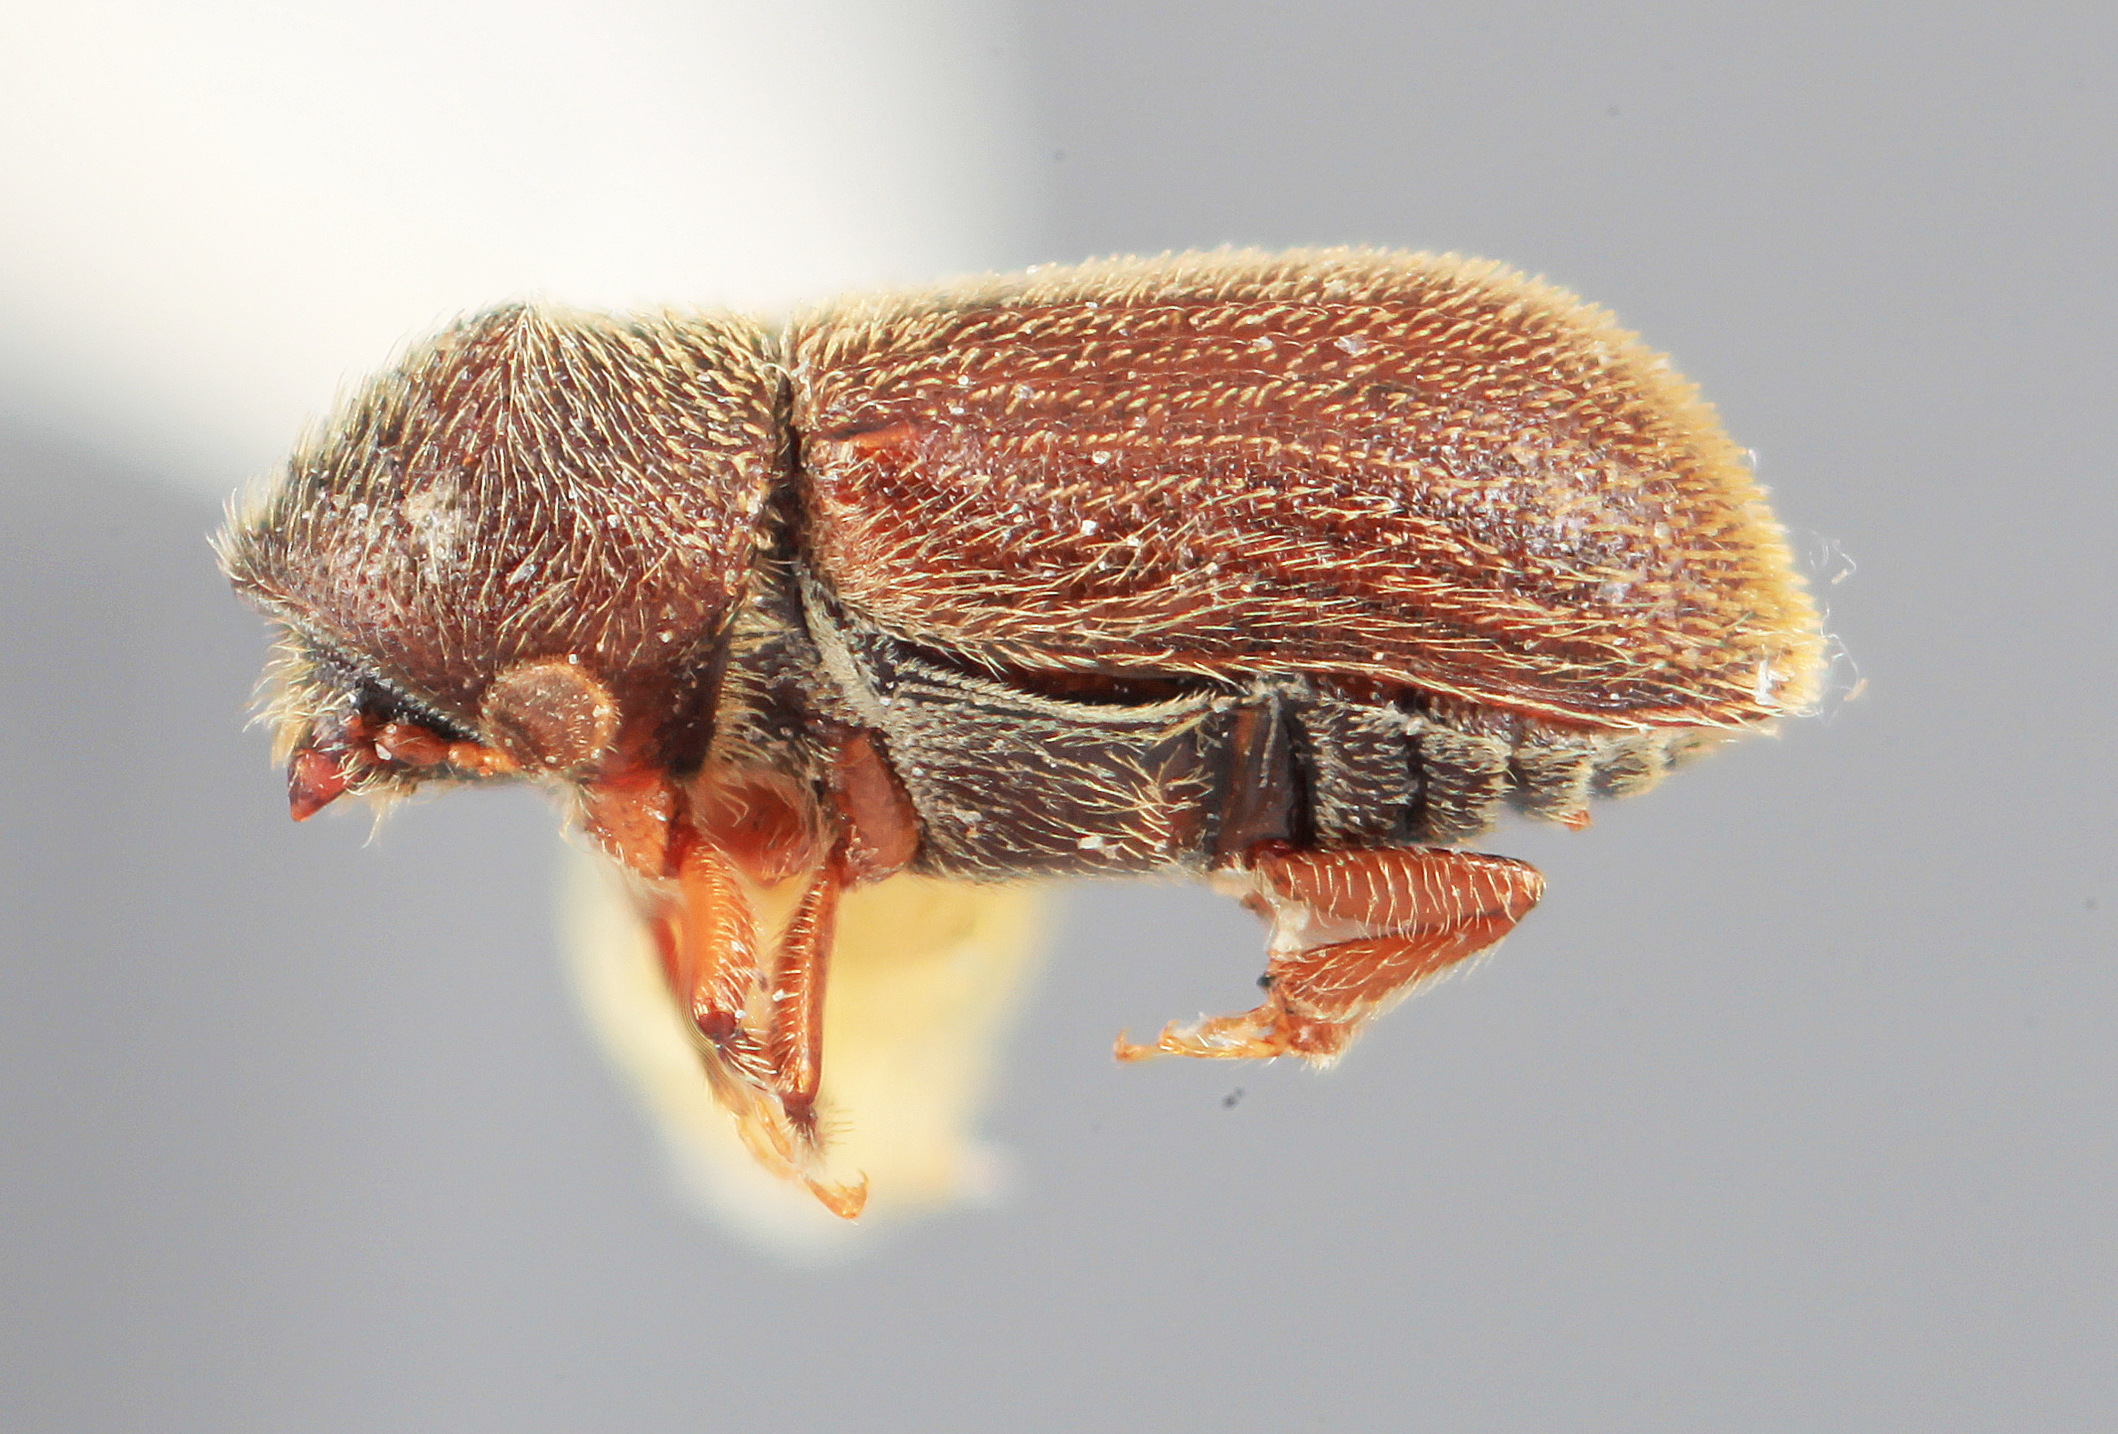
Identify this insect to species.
Stegomerus montanus
